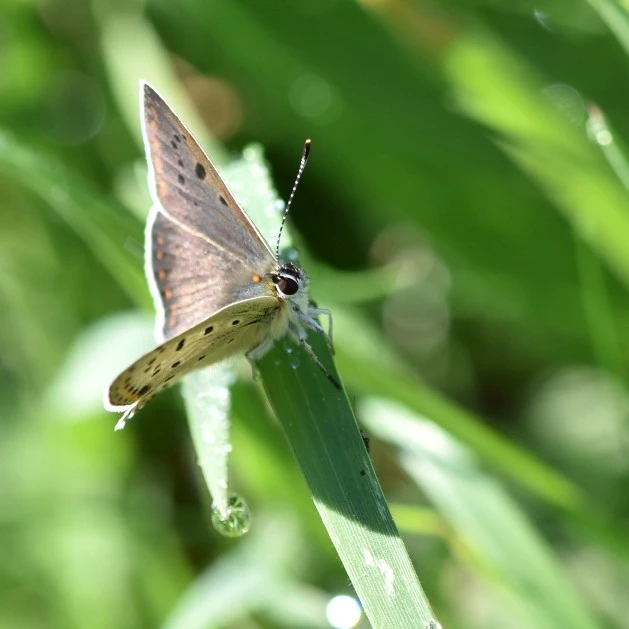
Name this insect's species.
Lycaena tityrus (also Loweia tityrus)
